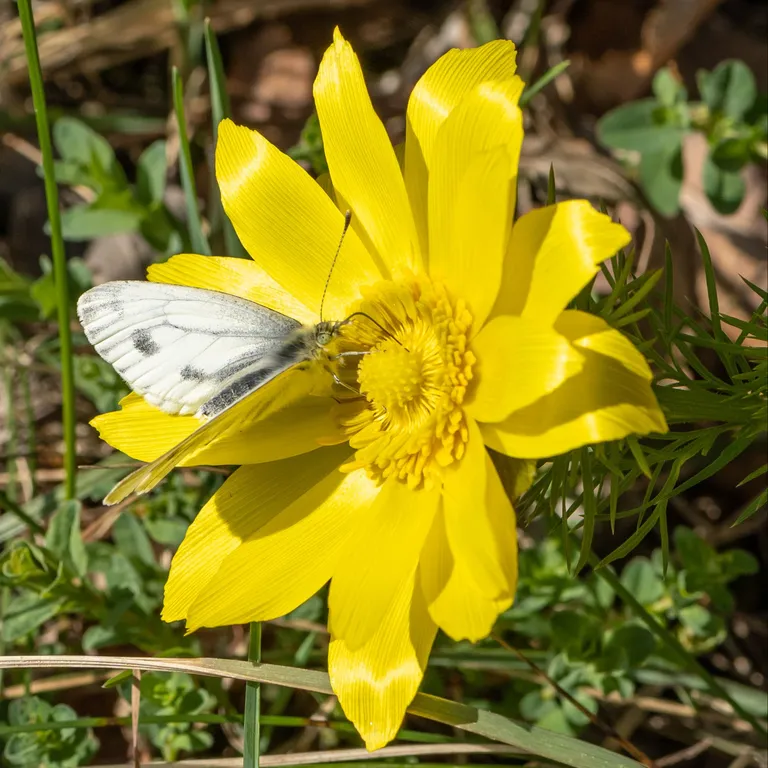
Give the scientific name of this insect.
Pieris napi
